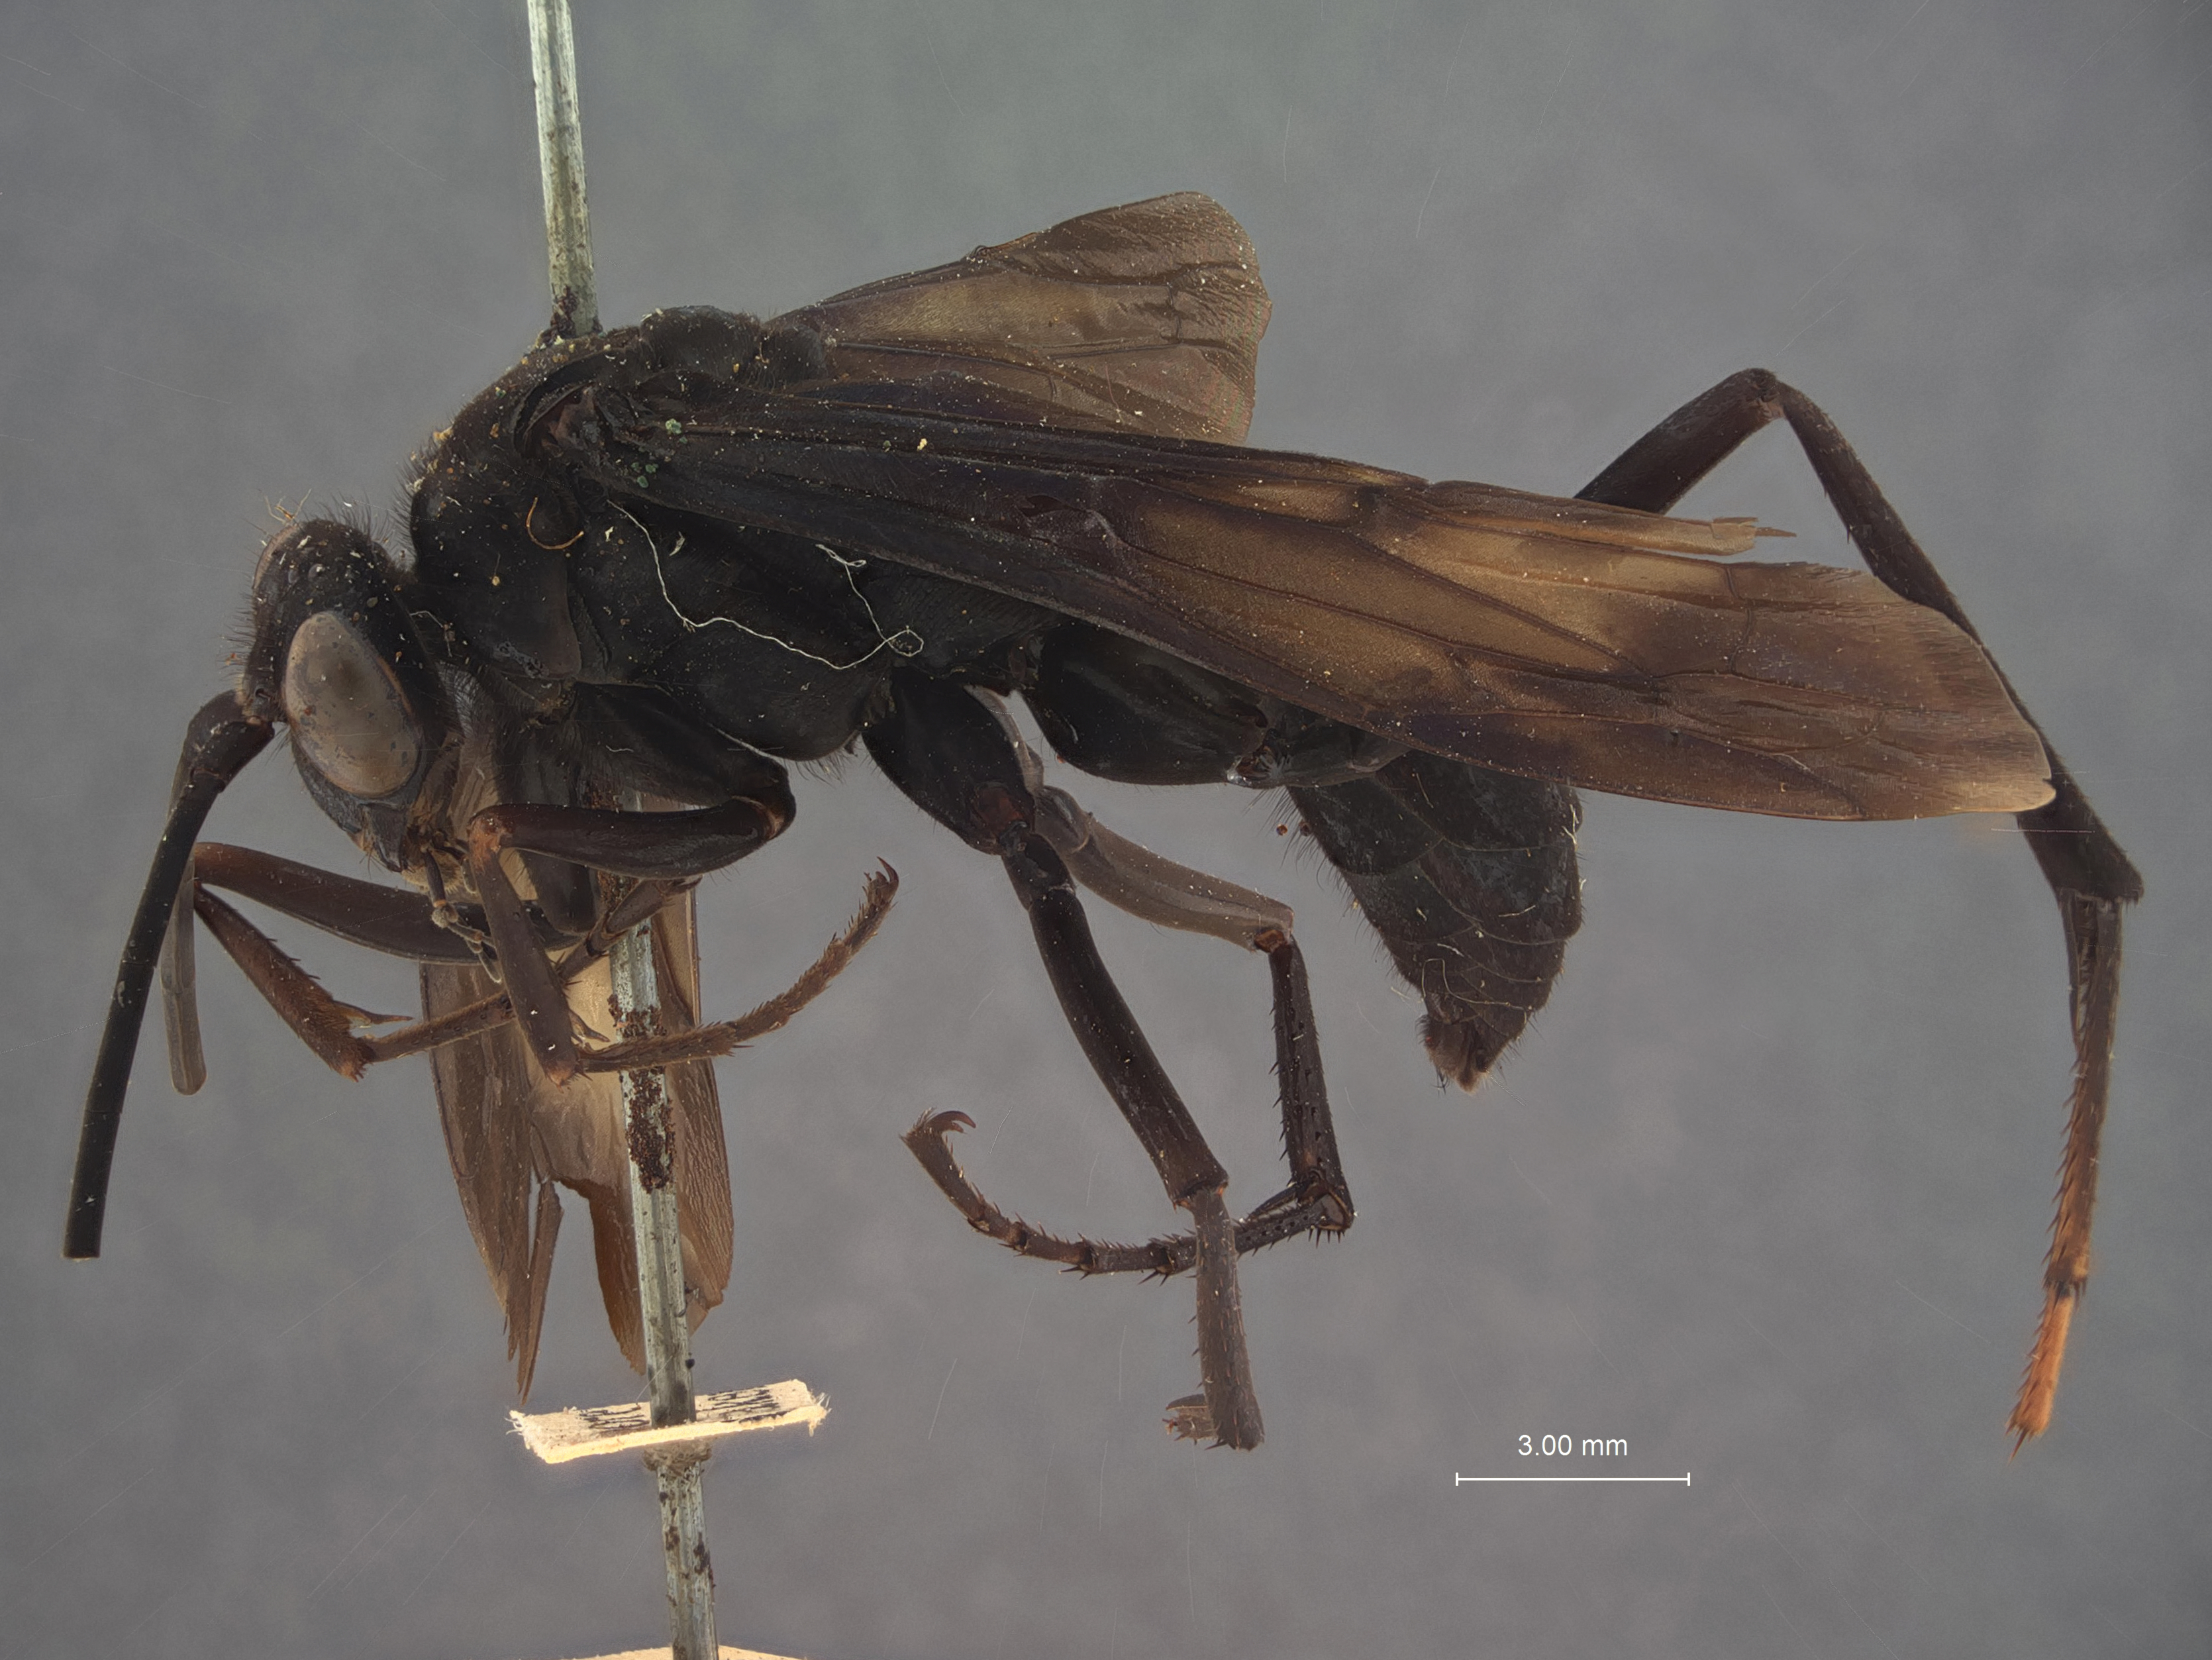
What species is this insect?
Cyphononyx cameroni
